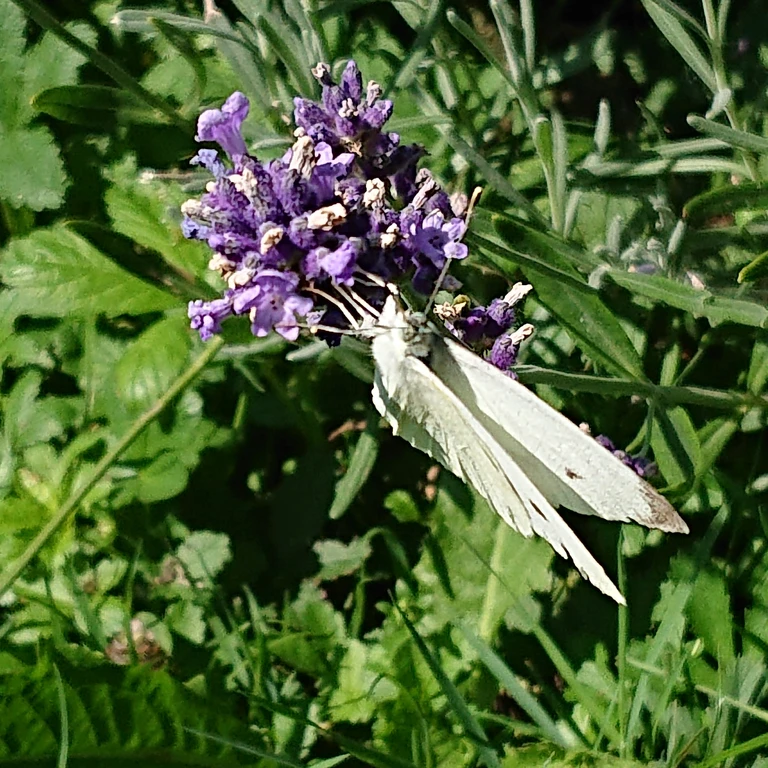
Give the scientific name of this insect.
Pieris rapae
